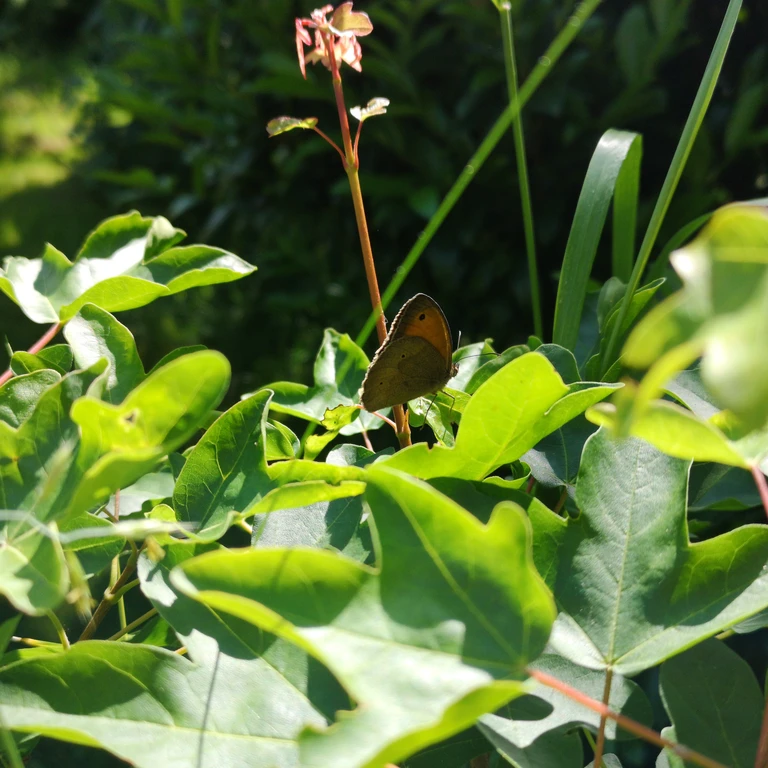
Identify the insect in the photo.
Maniola jurtina
